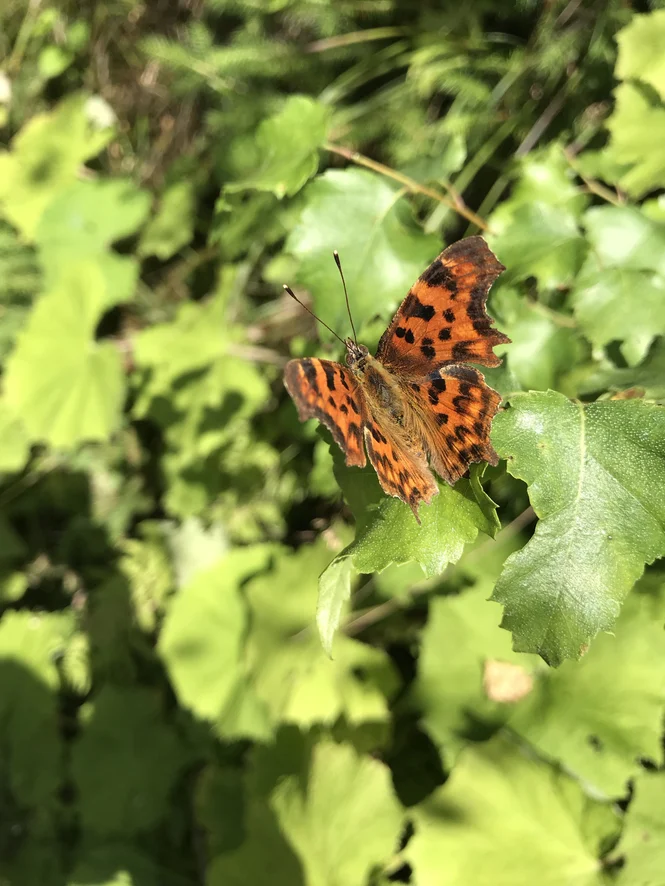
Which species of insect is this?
Polygonia c-album
